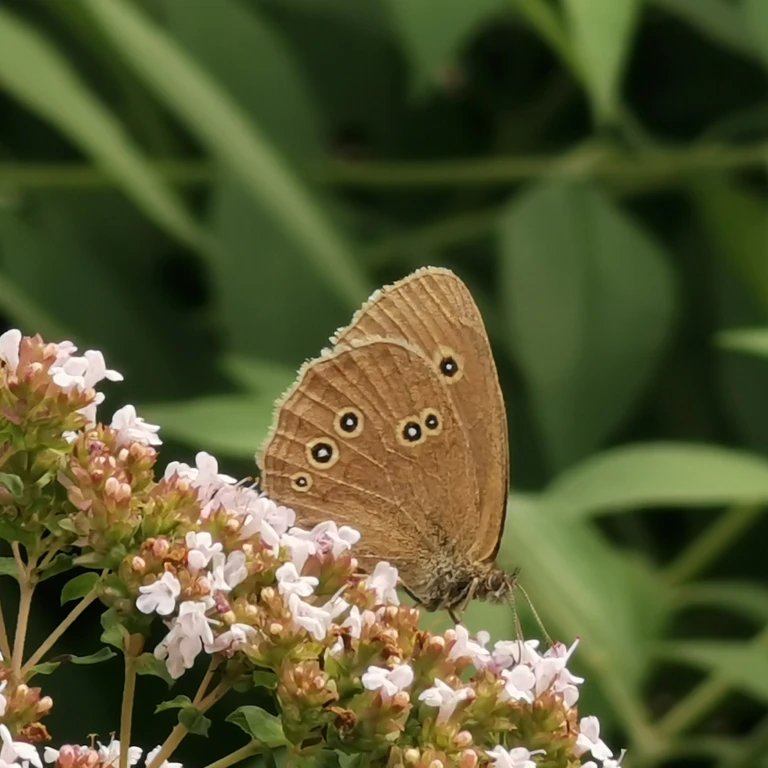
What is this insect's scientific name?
Aphantopus hyperantus
